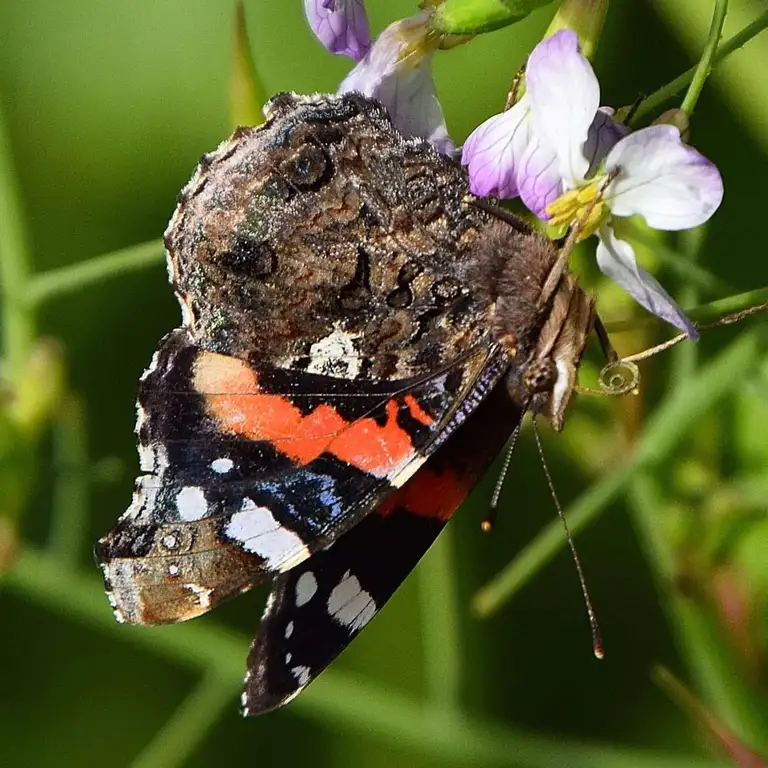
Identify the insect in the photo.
Vanessa atalanta
